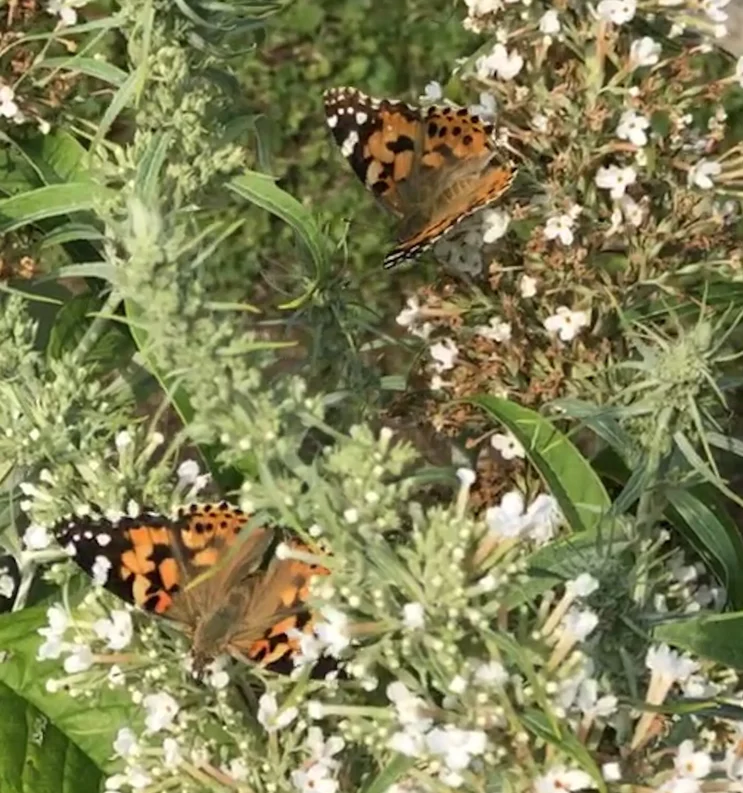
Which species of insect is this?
Vanessa cardui
